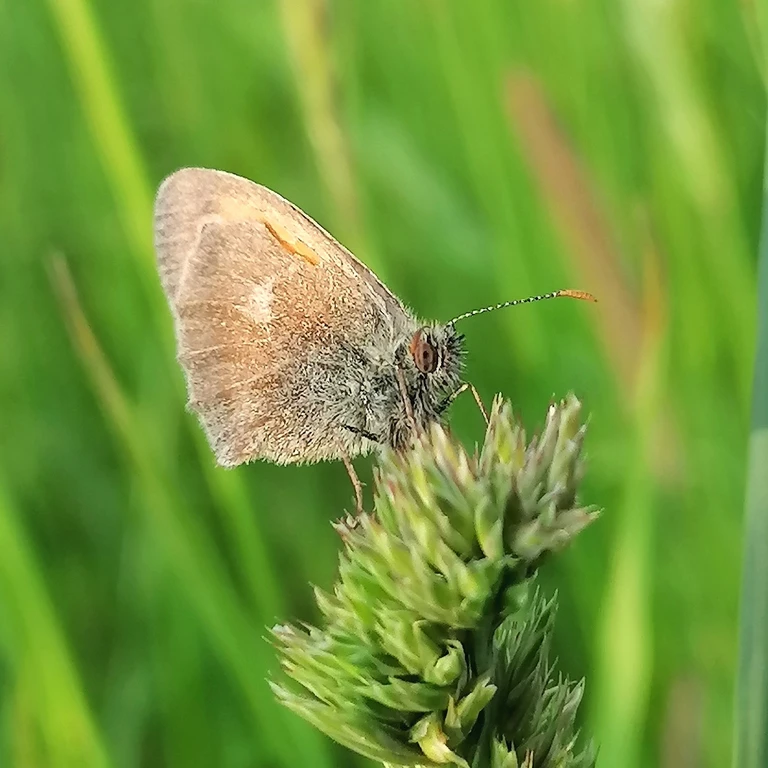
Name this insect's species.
Coenonympha pamphilus
